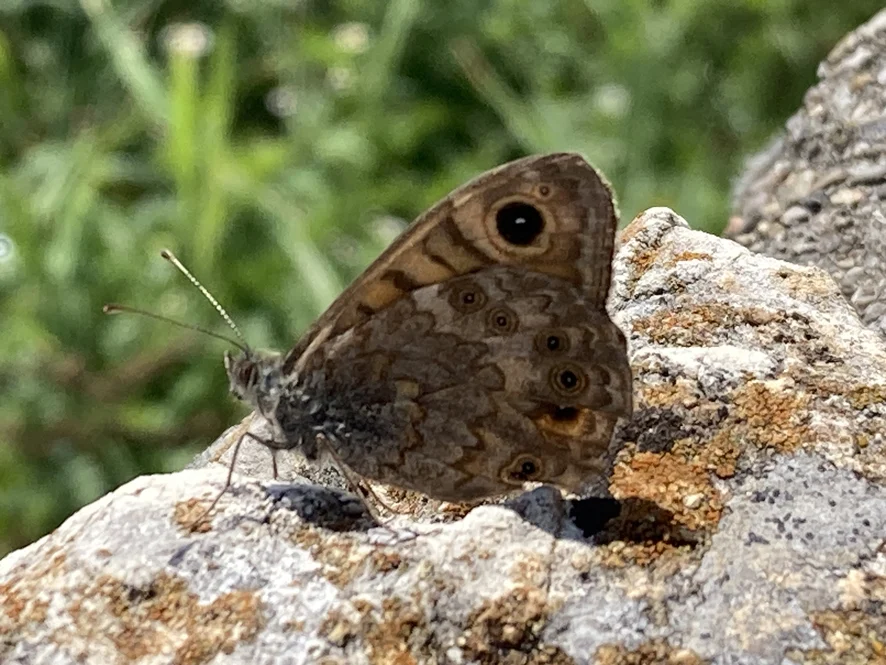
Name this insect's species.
Lasiommata megera (also Pararge megera)
